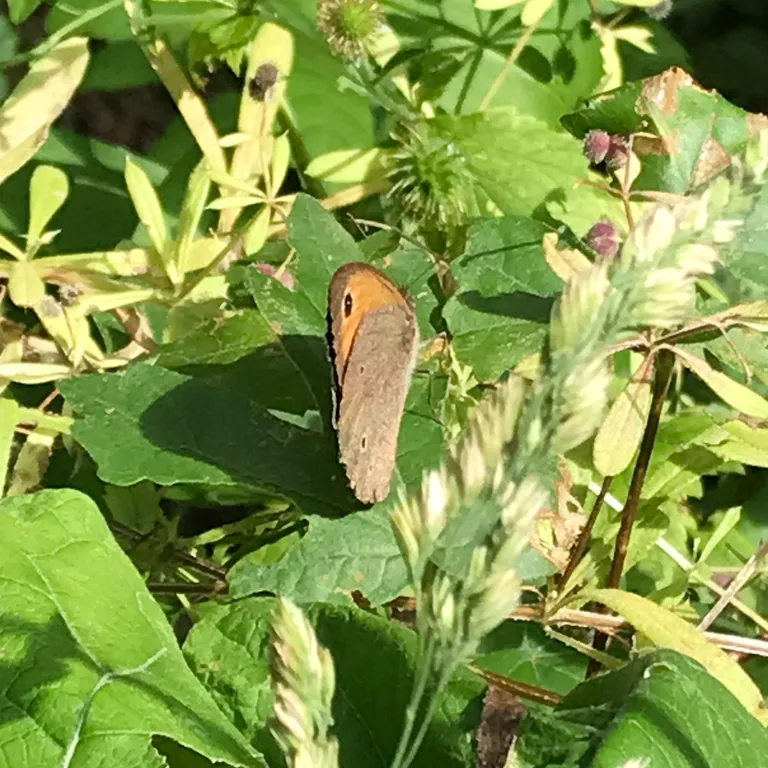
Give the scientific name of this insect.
Maniola jurtina
